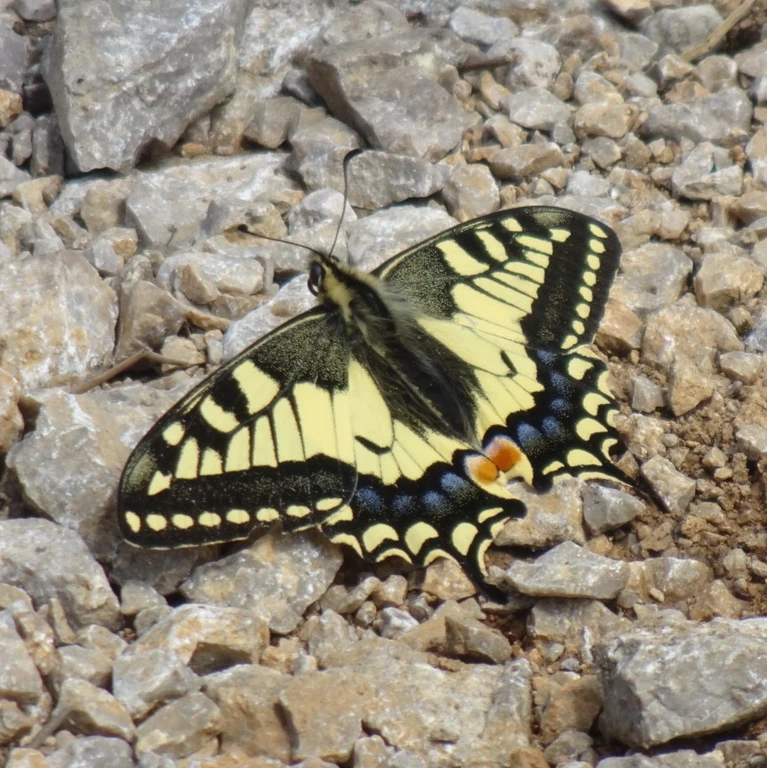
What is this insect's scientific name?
Papilio machaon
